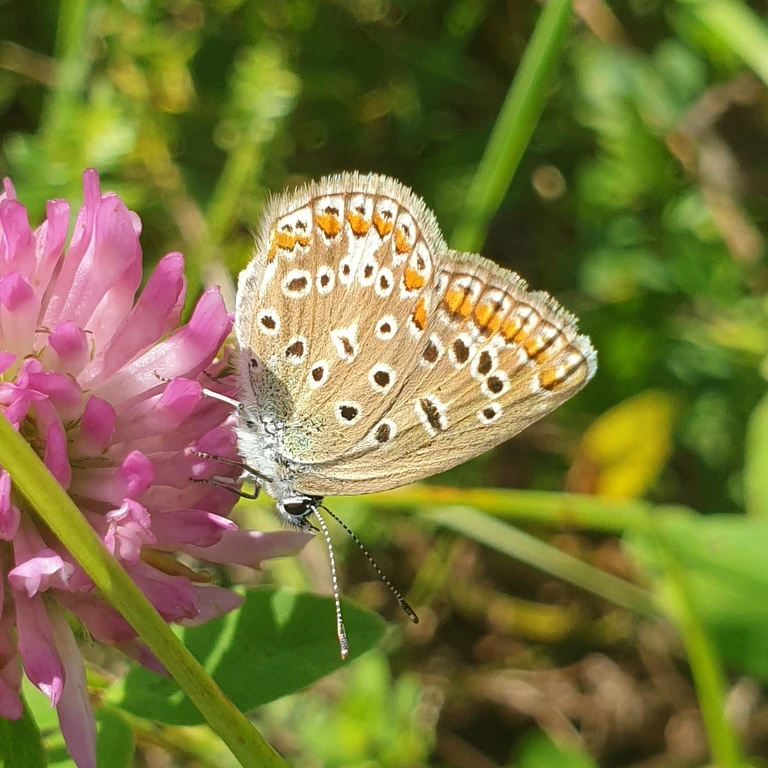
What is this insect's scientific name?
Polyommatus icarus
